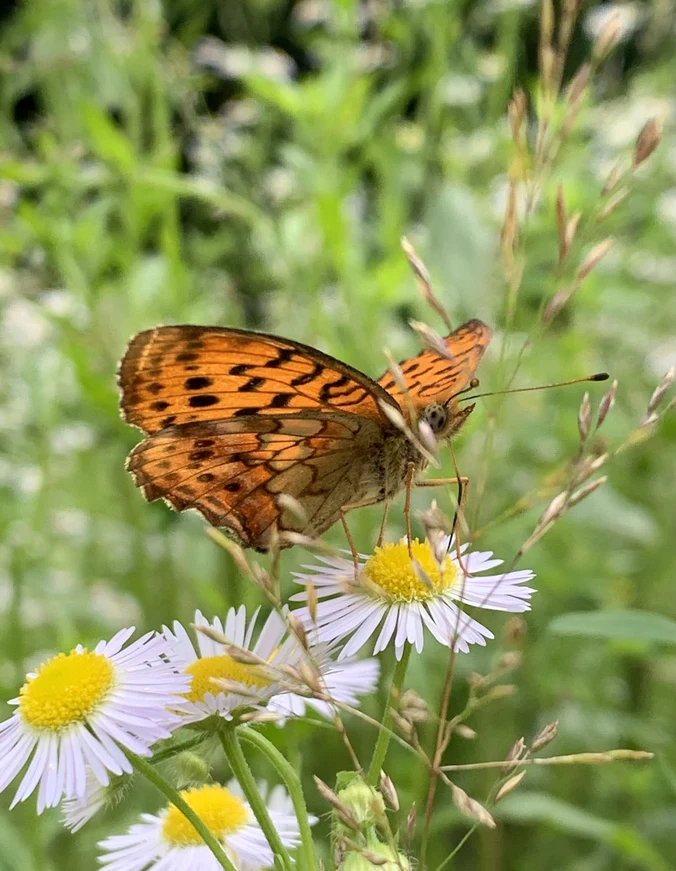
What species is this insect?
Brenthis daphne
